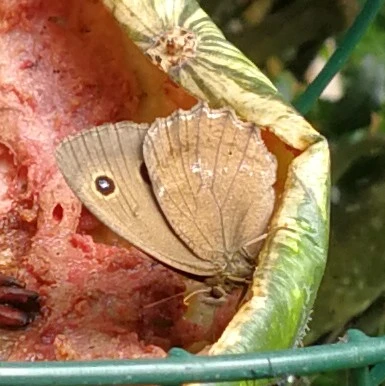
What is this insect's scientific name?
Minois dryas
